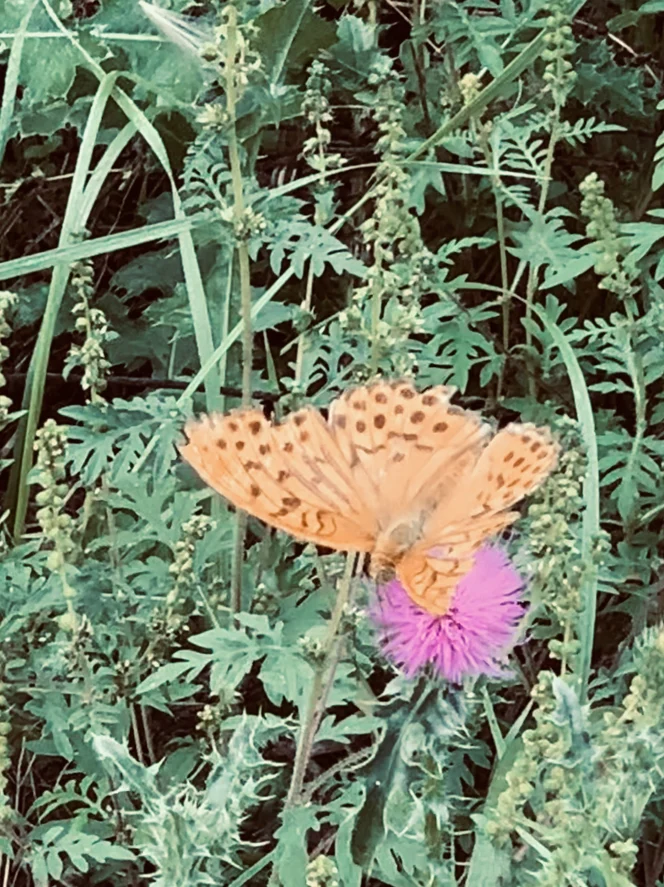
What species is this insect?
Argynnis paphia
